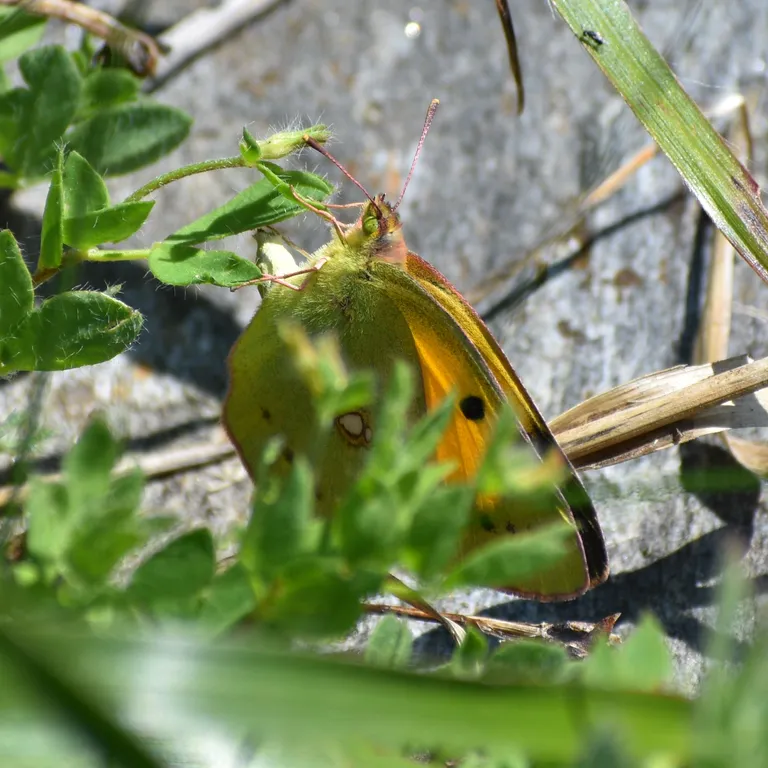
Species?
Colias croceus
